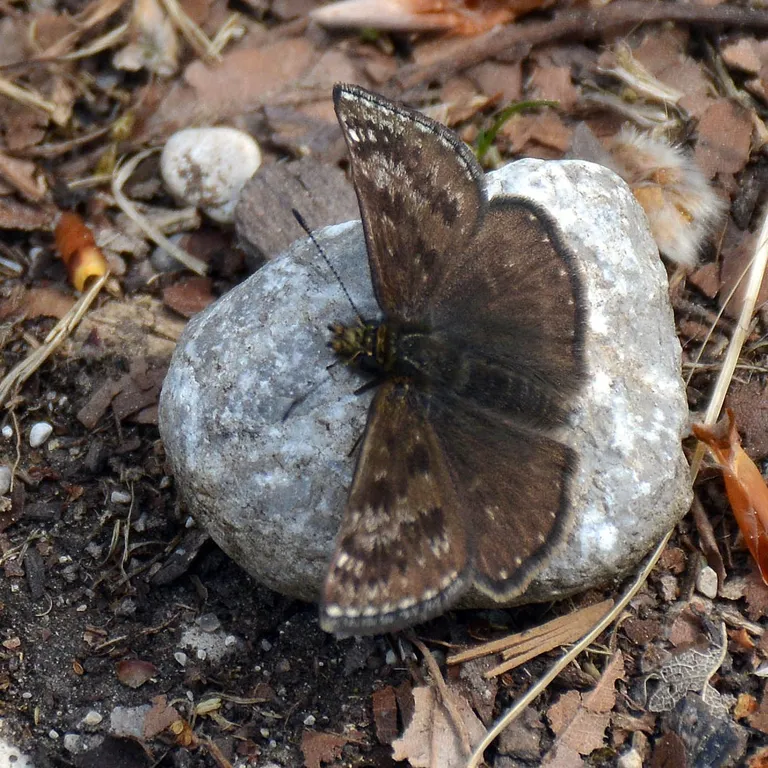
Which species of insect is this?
Erynnis tages
